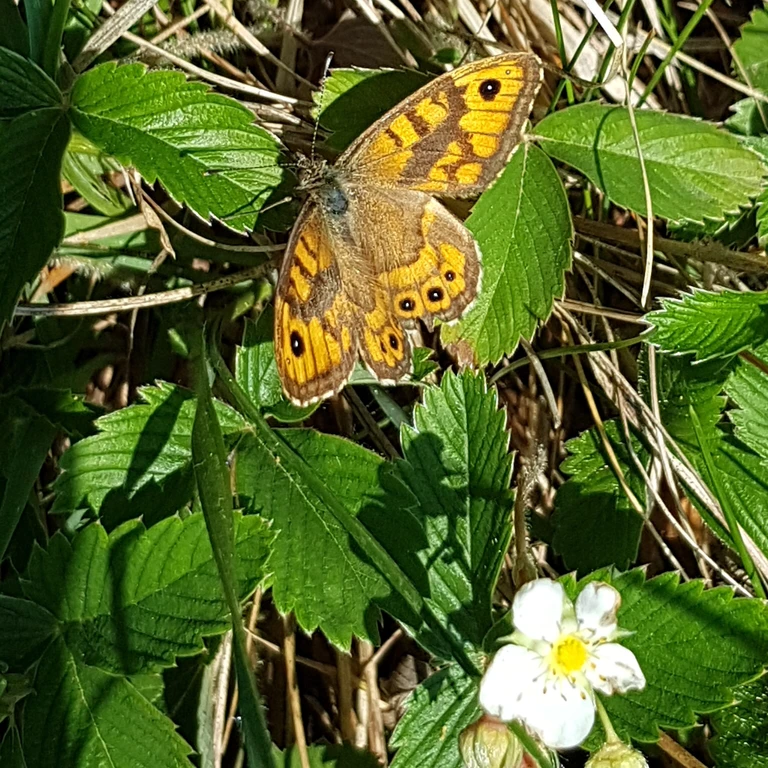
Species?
Lasiommata megera (also Pararge megera)
